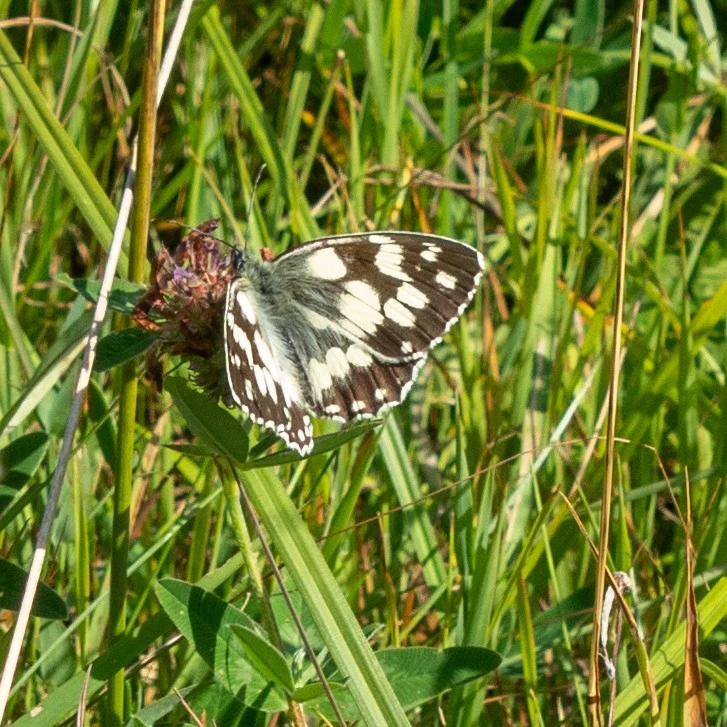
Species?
Melanargia galathea
